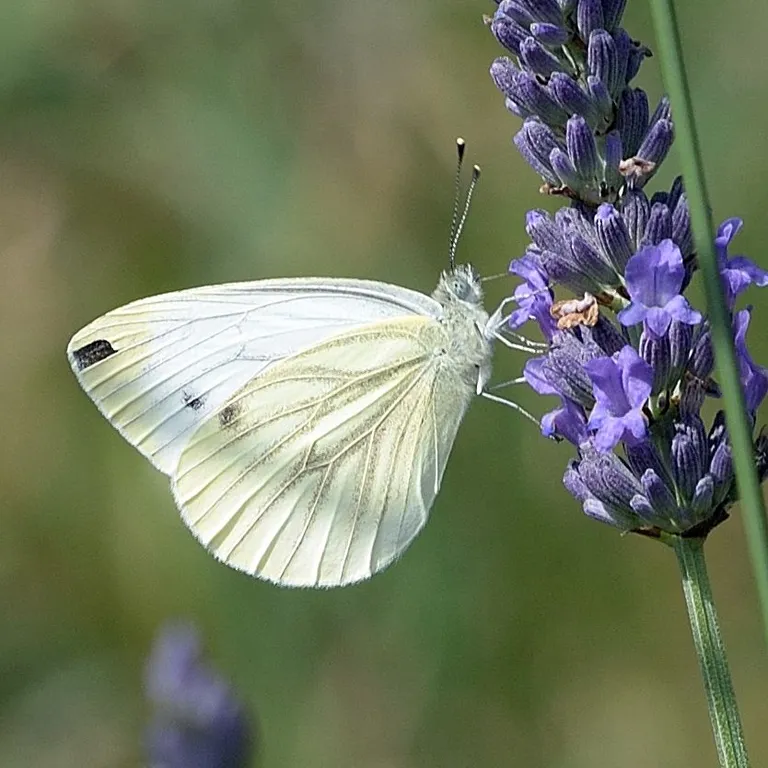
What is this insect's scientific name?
Pieris napi
